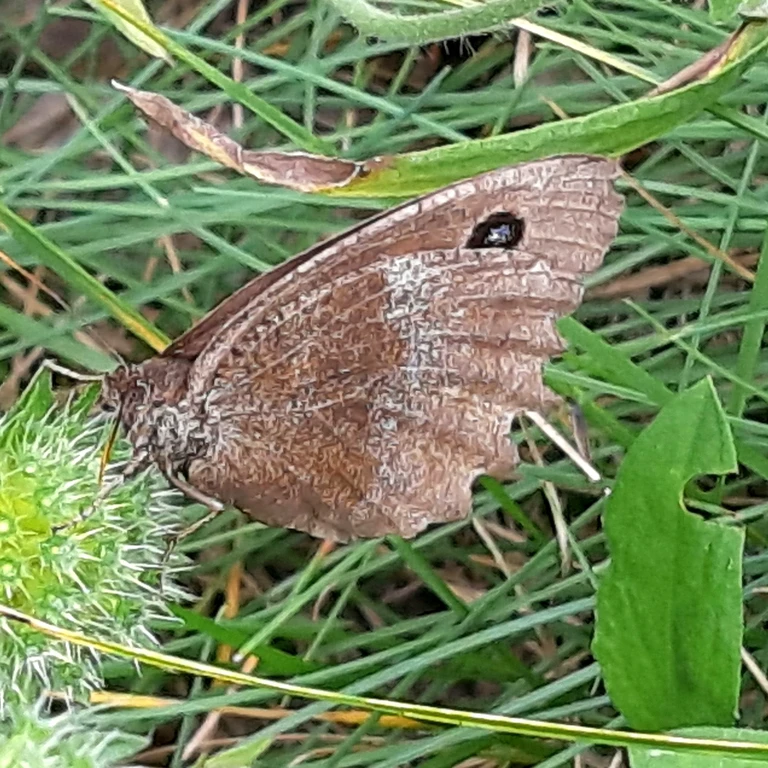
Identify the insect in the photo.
Minois dryas
